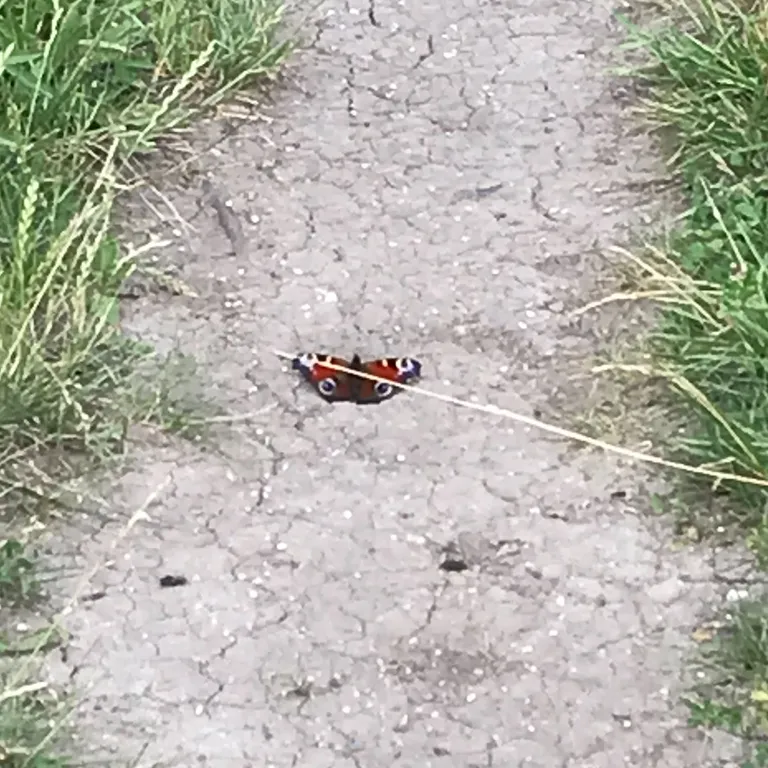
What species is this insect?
Aglais io
